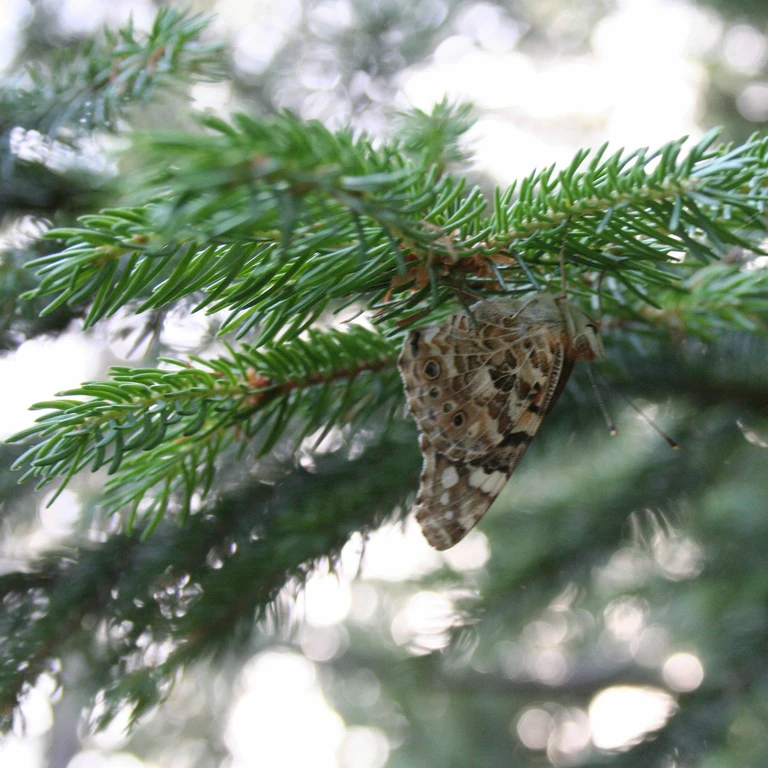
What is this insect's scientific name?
Vanessa cardui
